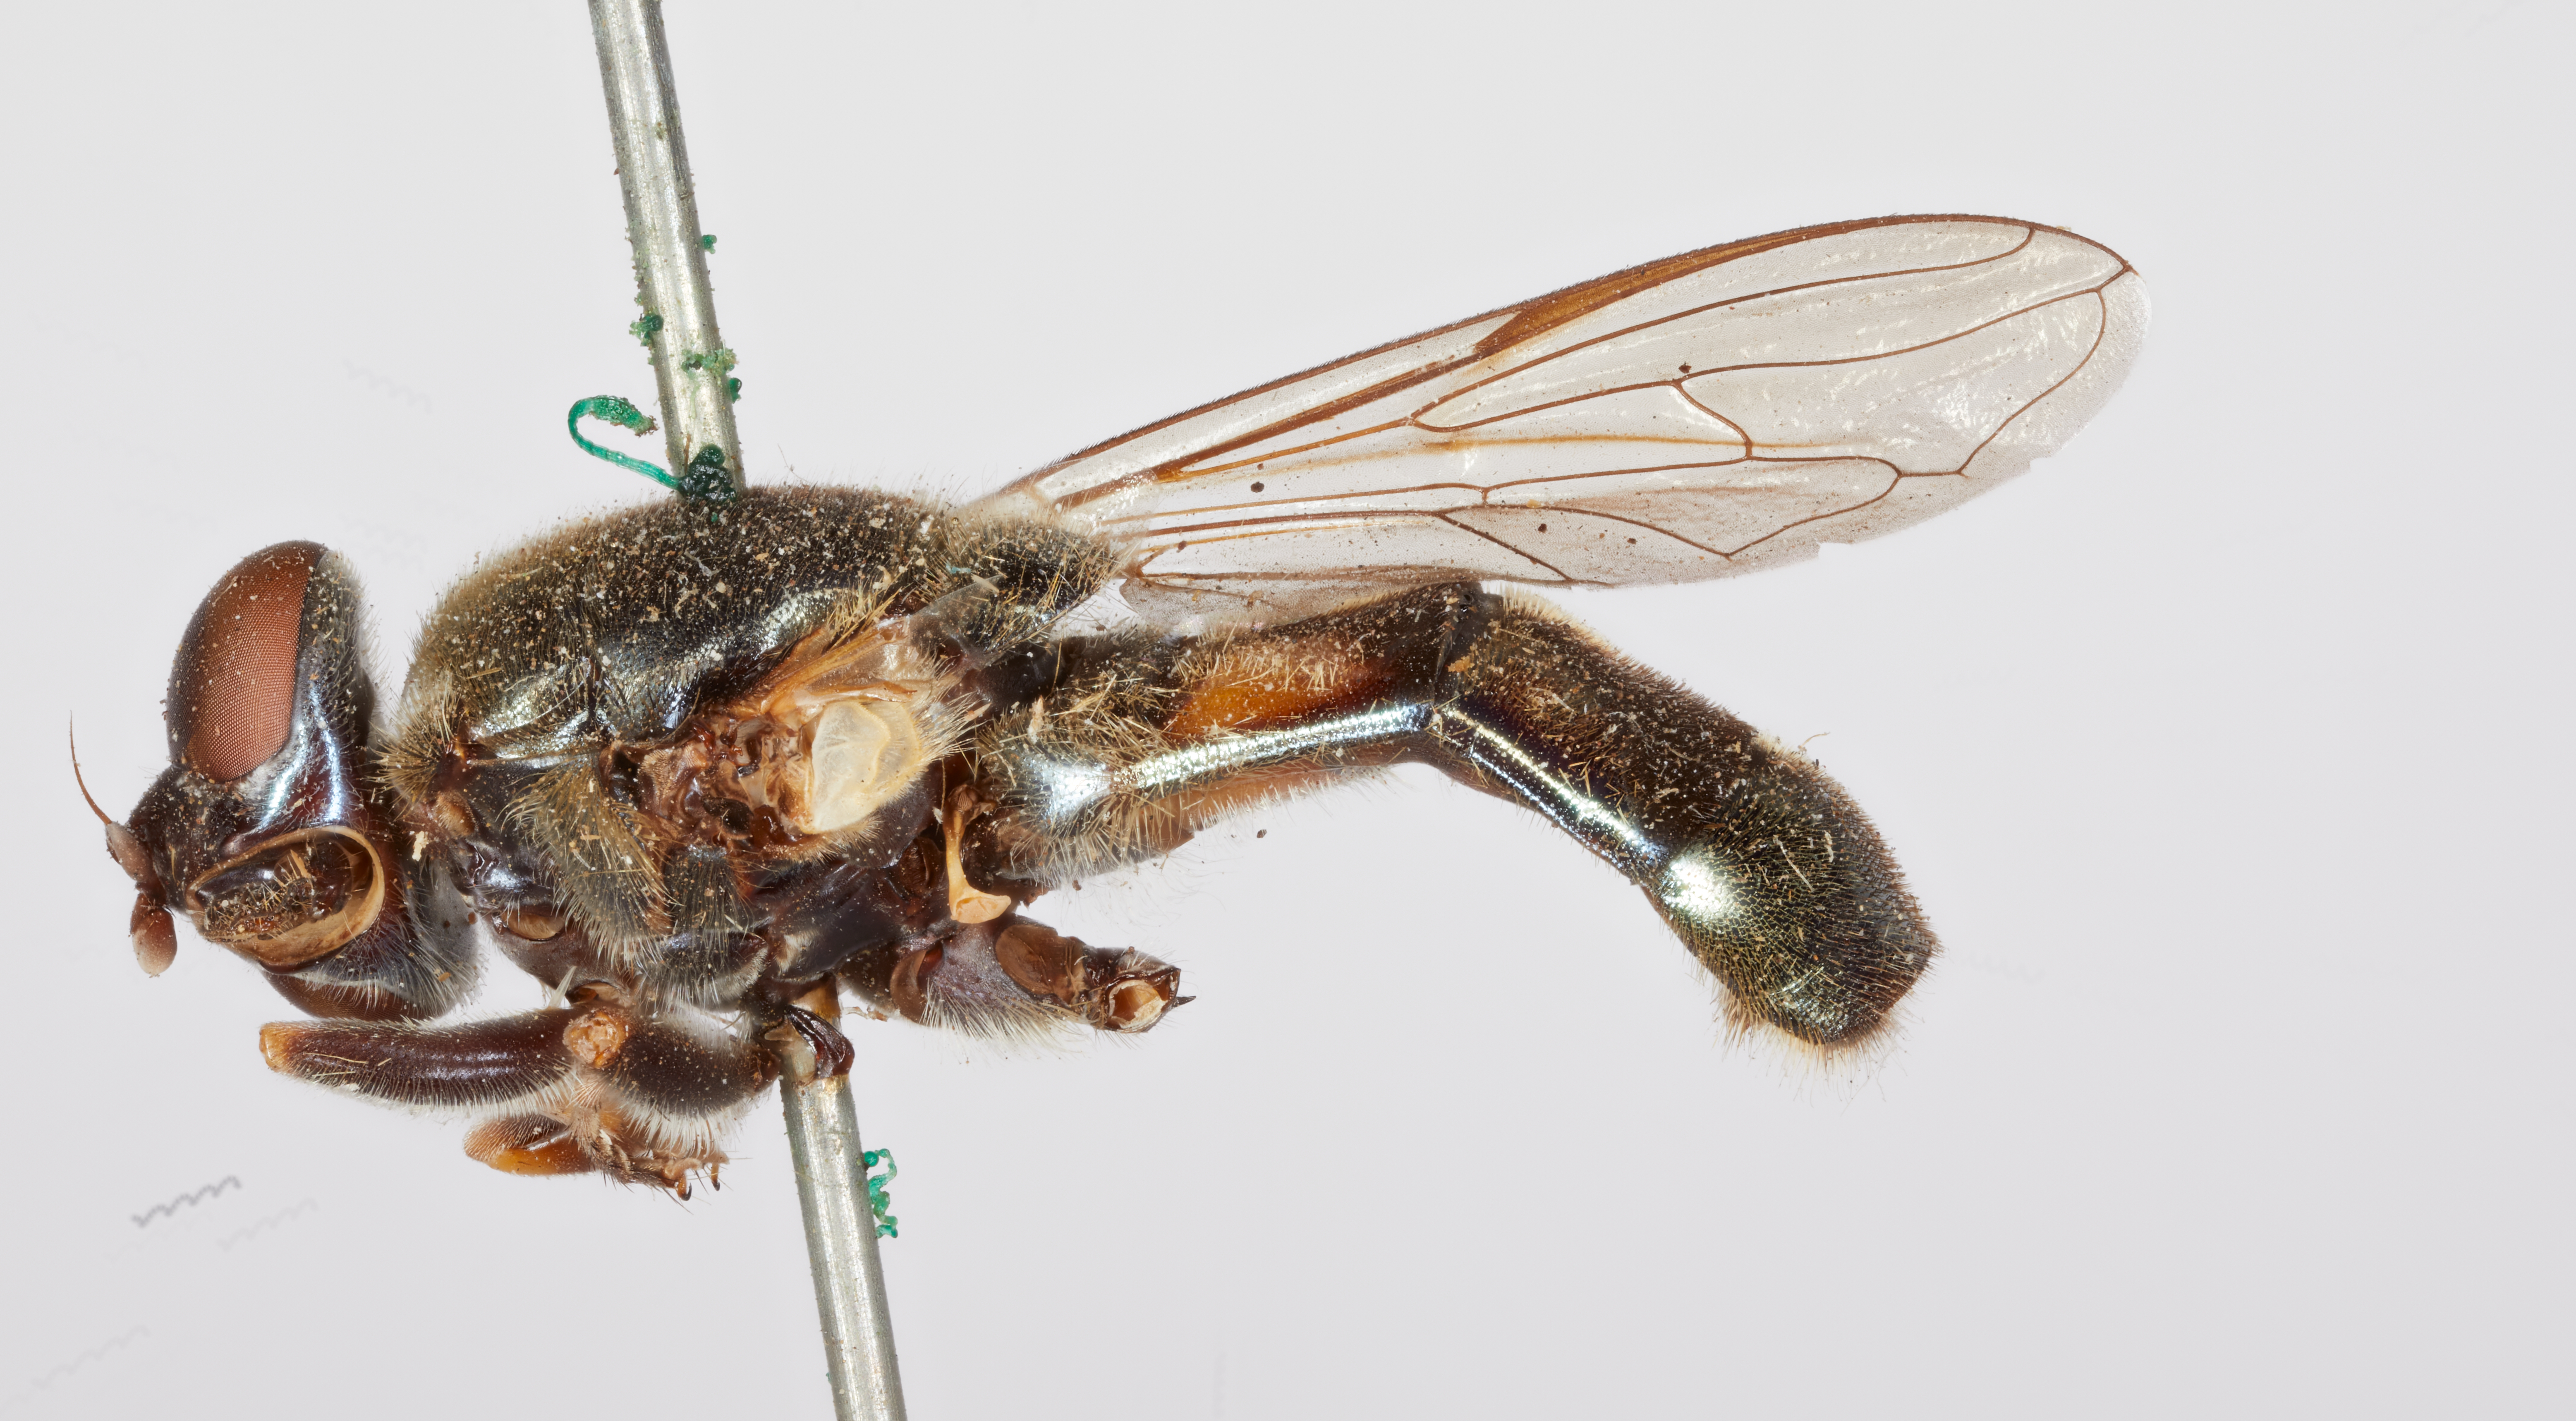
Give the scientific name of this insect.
Xylota analis
